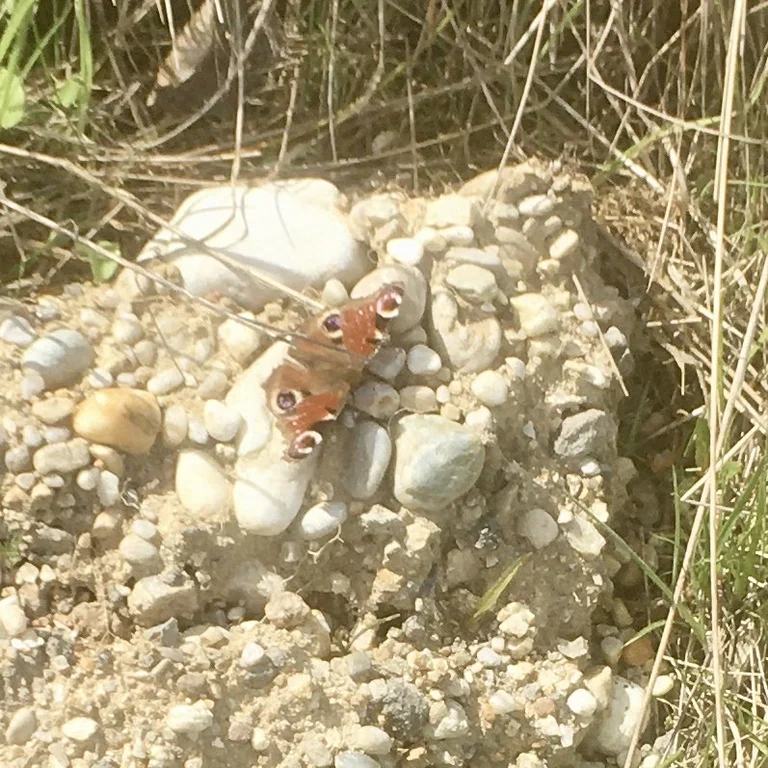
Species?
Aglais io
